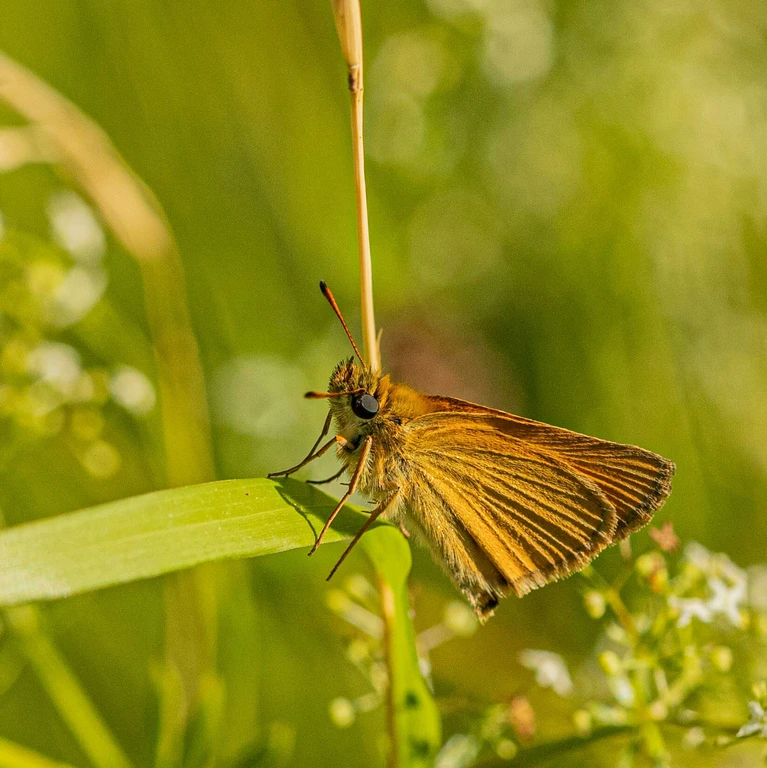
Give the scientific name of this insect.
Thymelicus lineola
